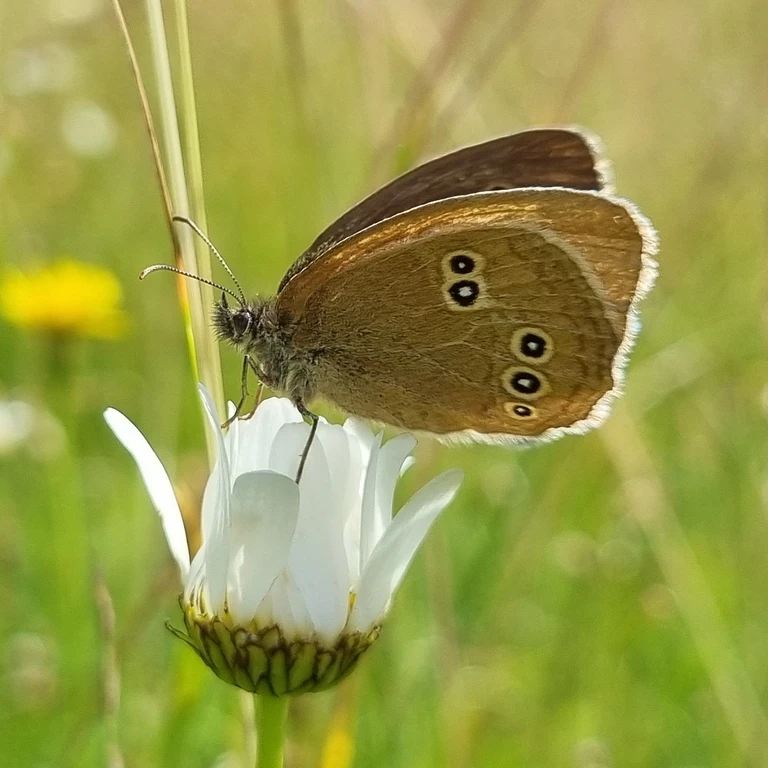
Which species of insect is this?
Aphantopus hyperantus
